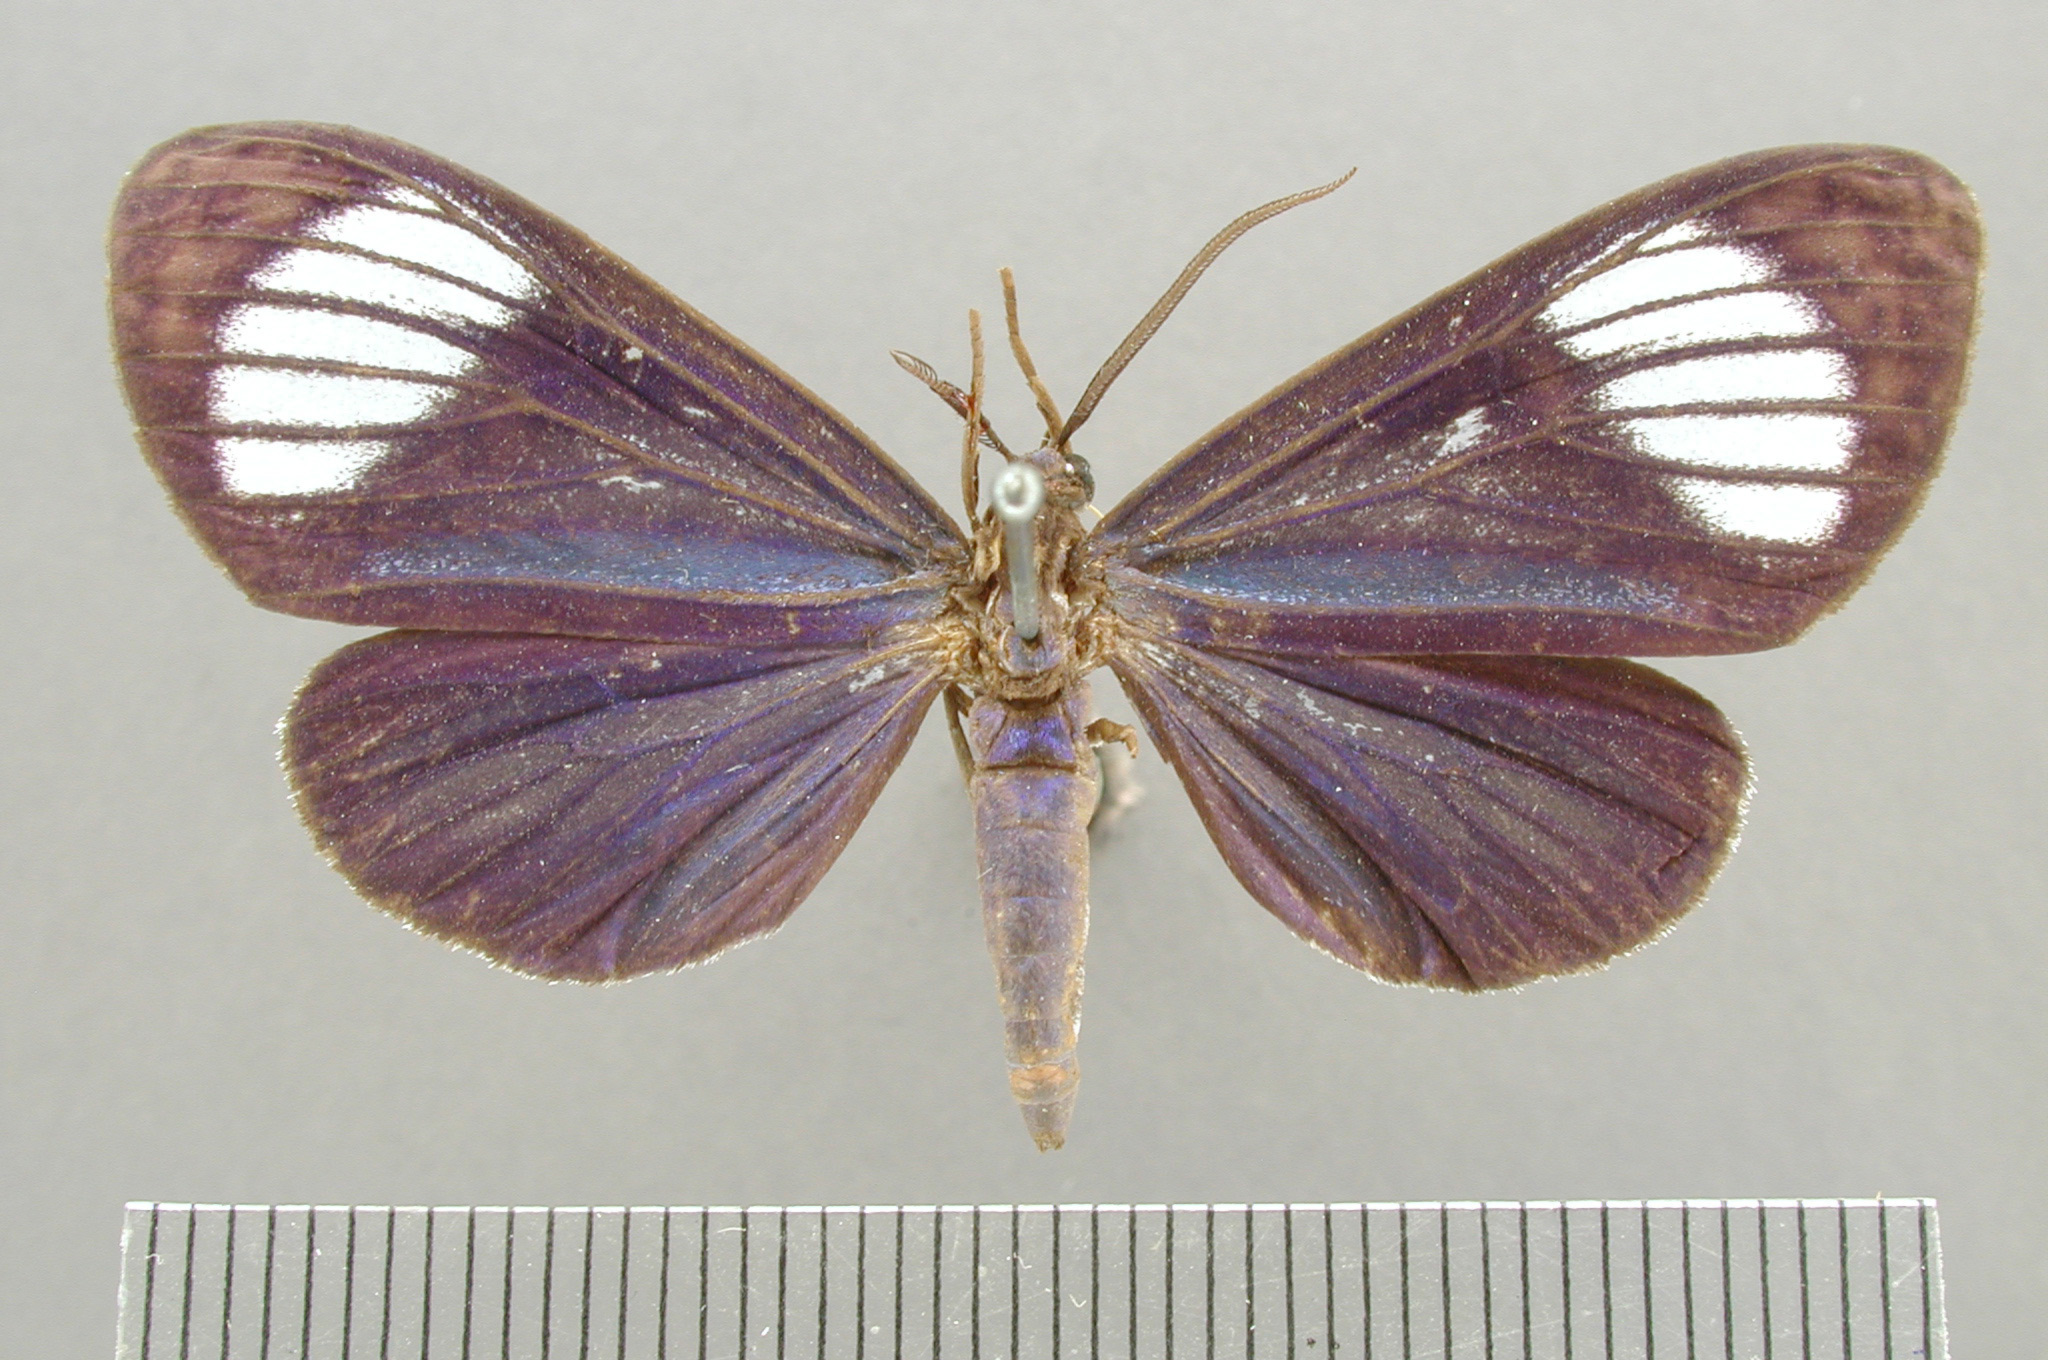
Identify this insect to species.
Isostola thabena
